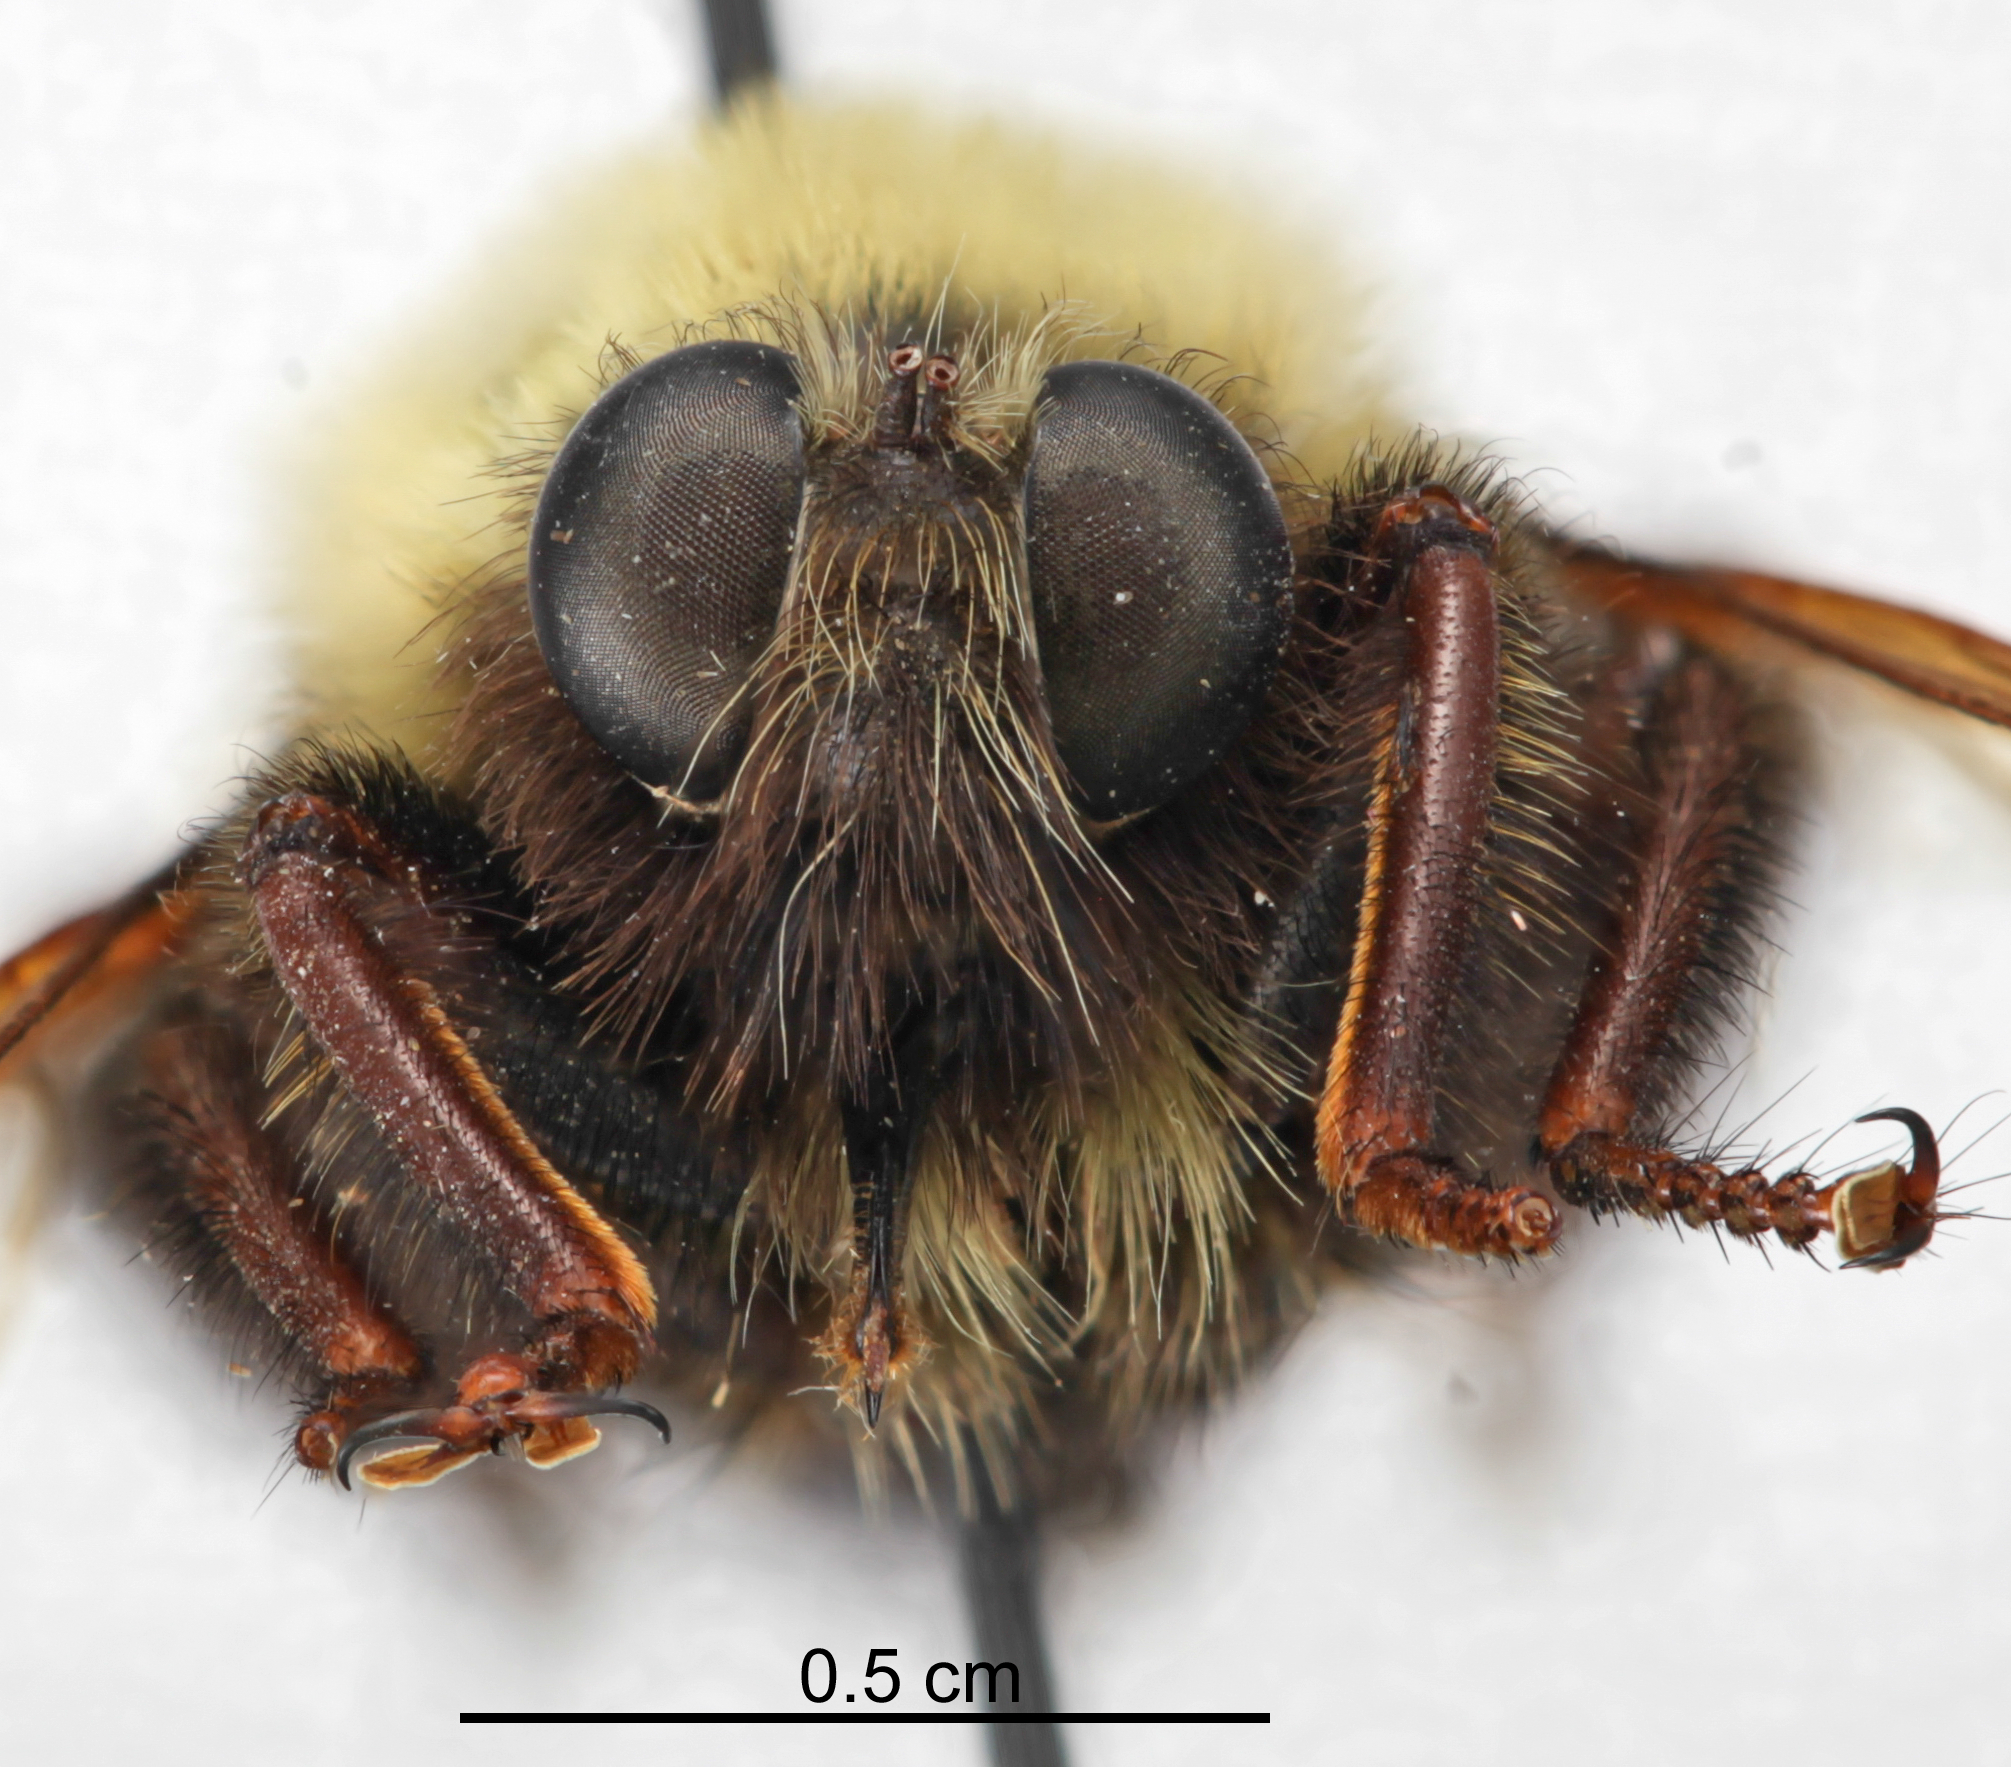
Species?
Laphria thoracica
